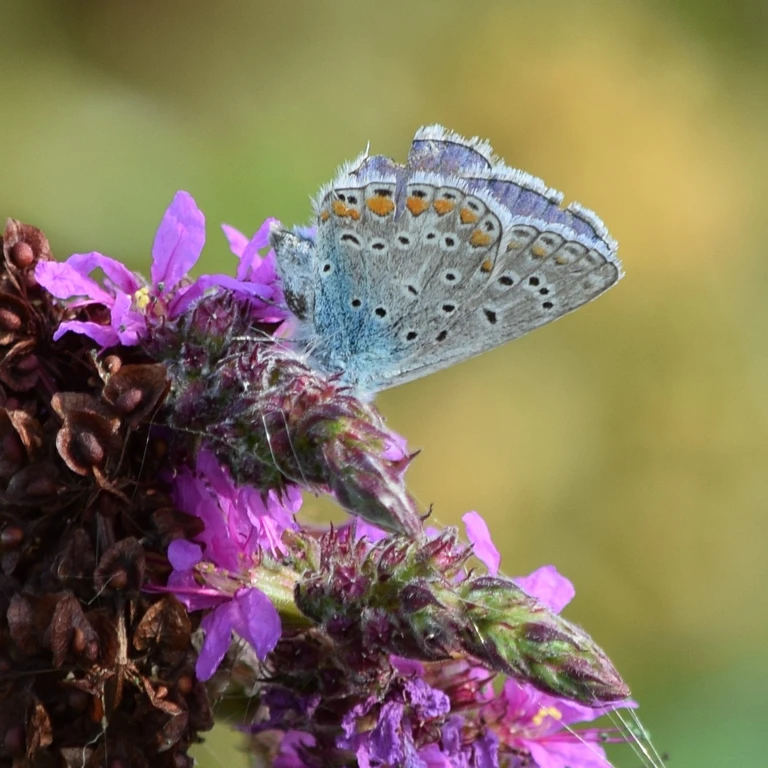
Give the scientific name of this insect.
Polyommatus icarus
